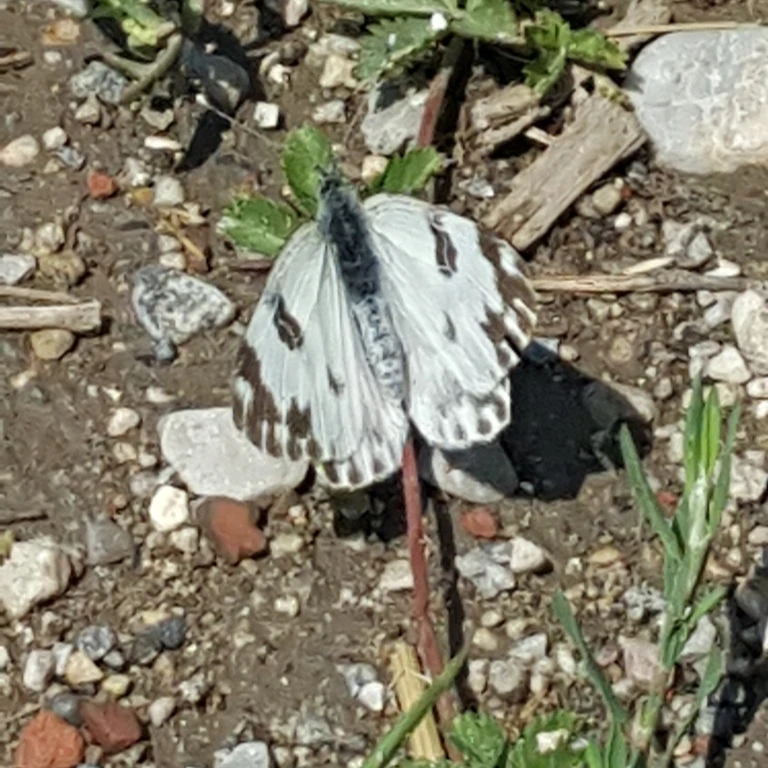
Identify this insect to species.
Pontia edusa
